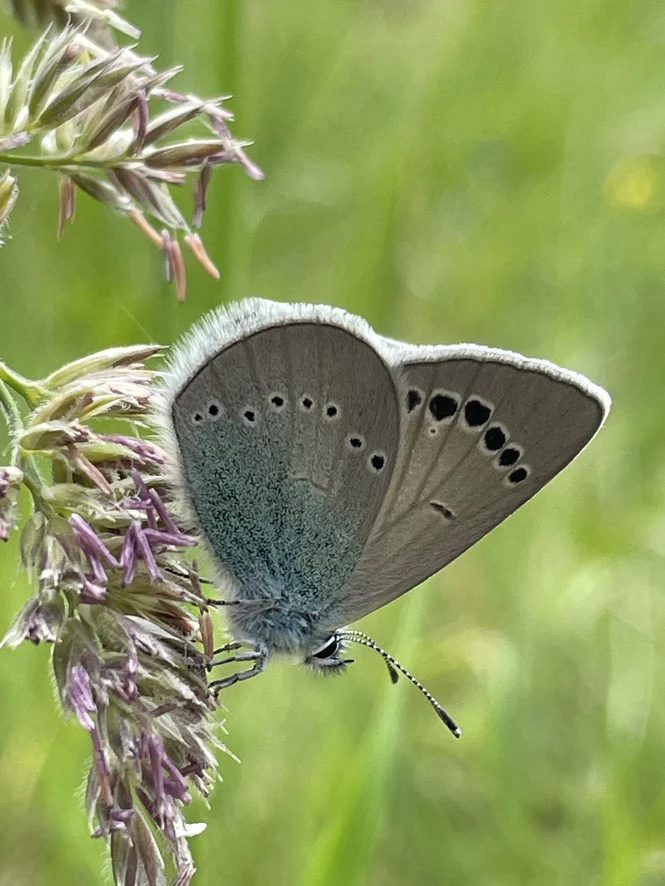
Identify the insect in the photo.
Glaucopsyche alexis
